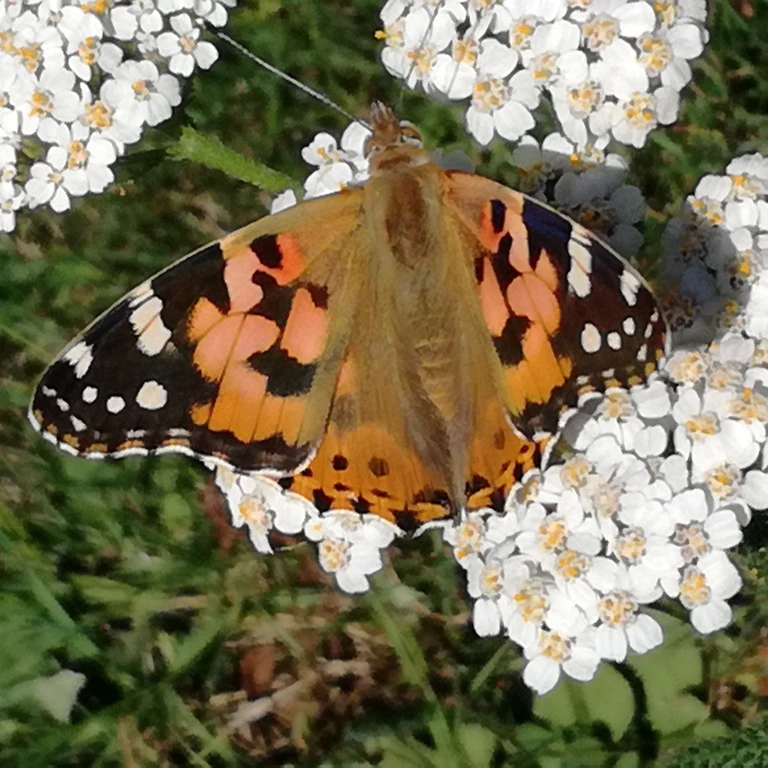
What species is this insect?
Vanessa cardui
